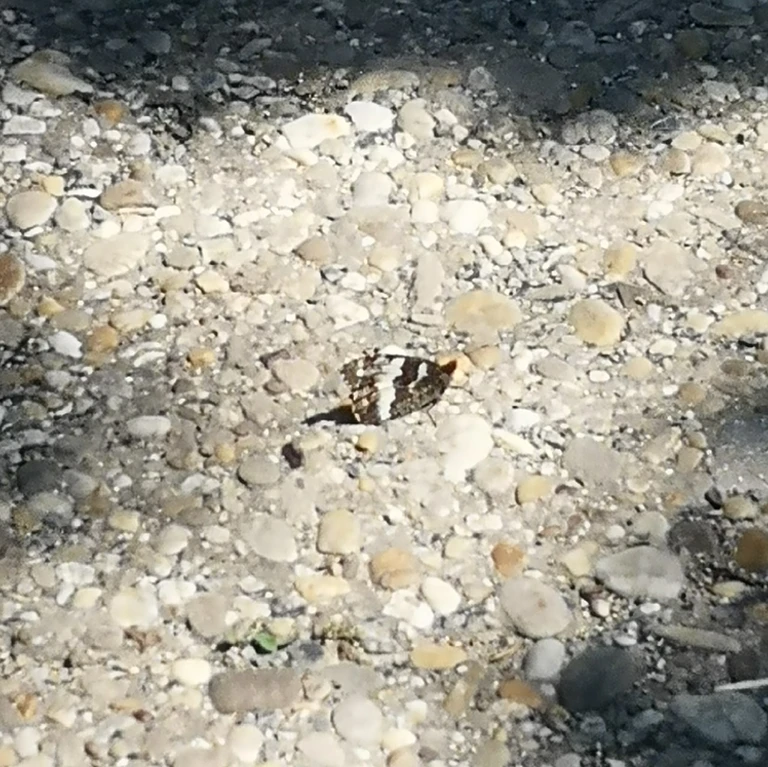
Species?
Brintesia circe
